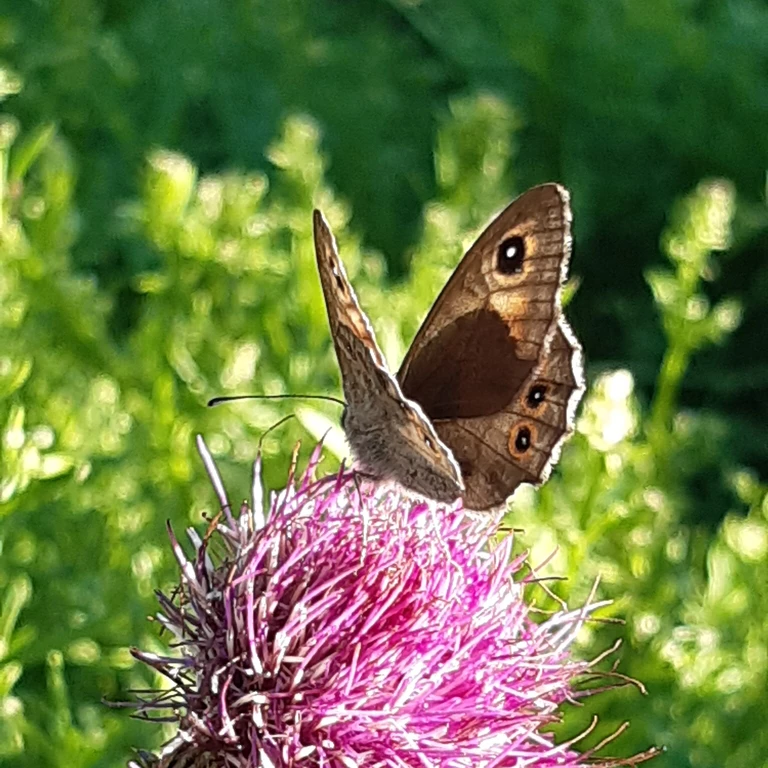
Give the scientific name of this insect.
Lasiommata maera (also Pararge maera)
